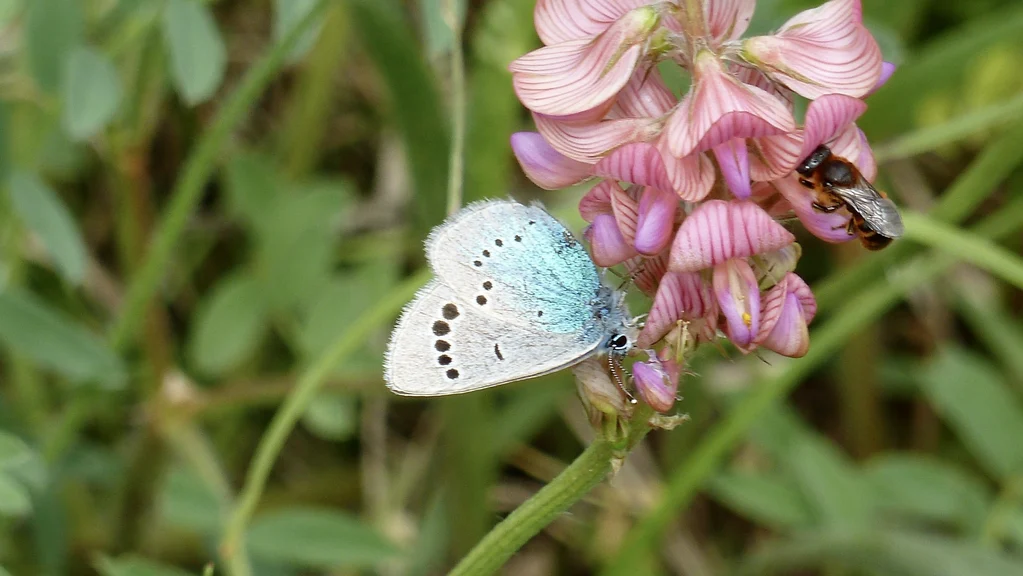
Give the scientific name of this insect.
Glaucopsyche alexis
